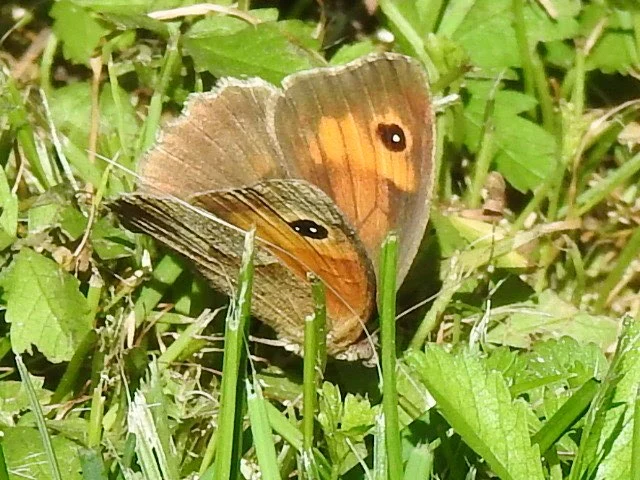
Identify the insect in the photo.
Maniola jurtina
